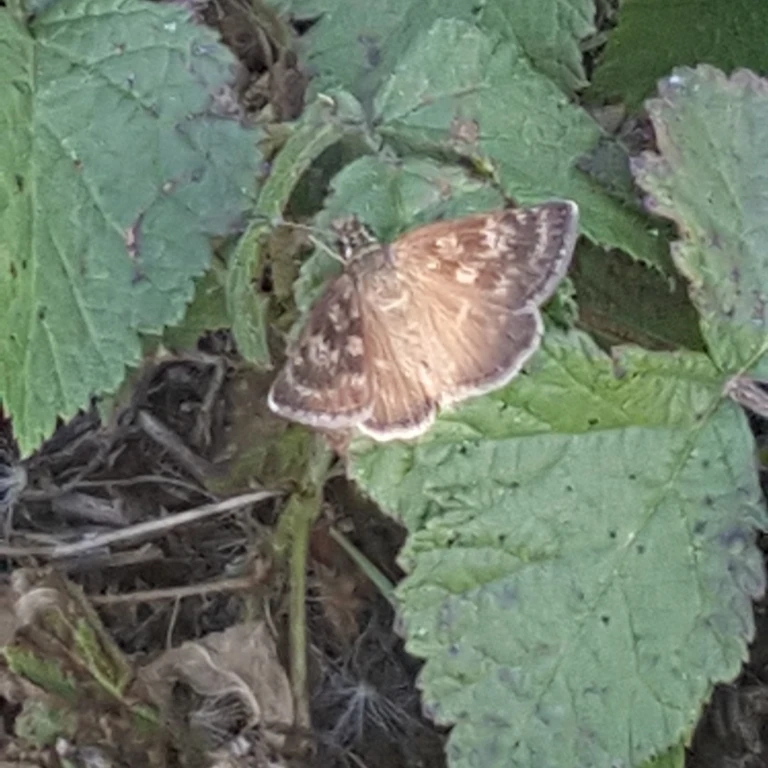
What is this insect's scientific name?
Erynnis tages
